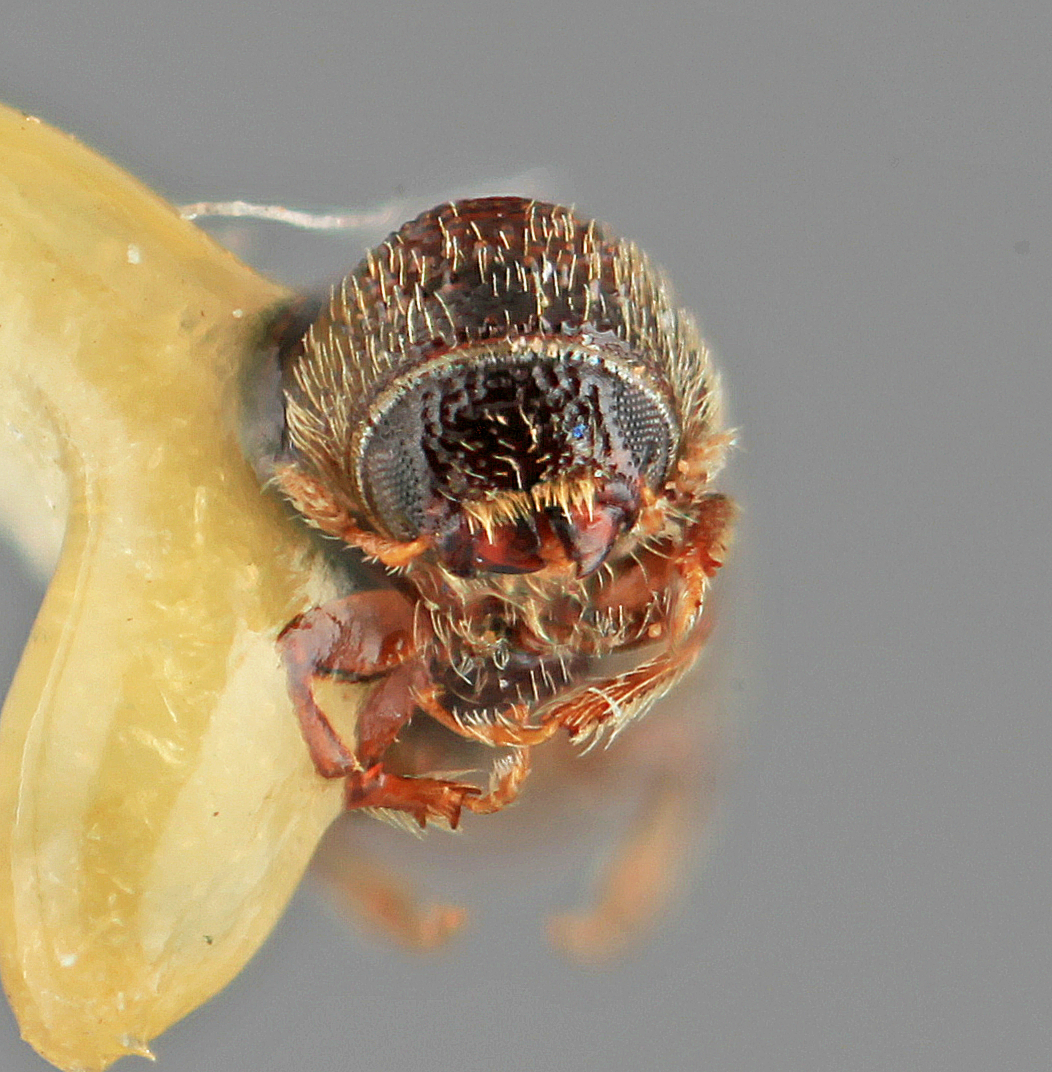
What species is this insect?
Pityophthorus cristatus
